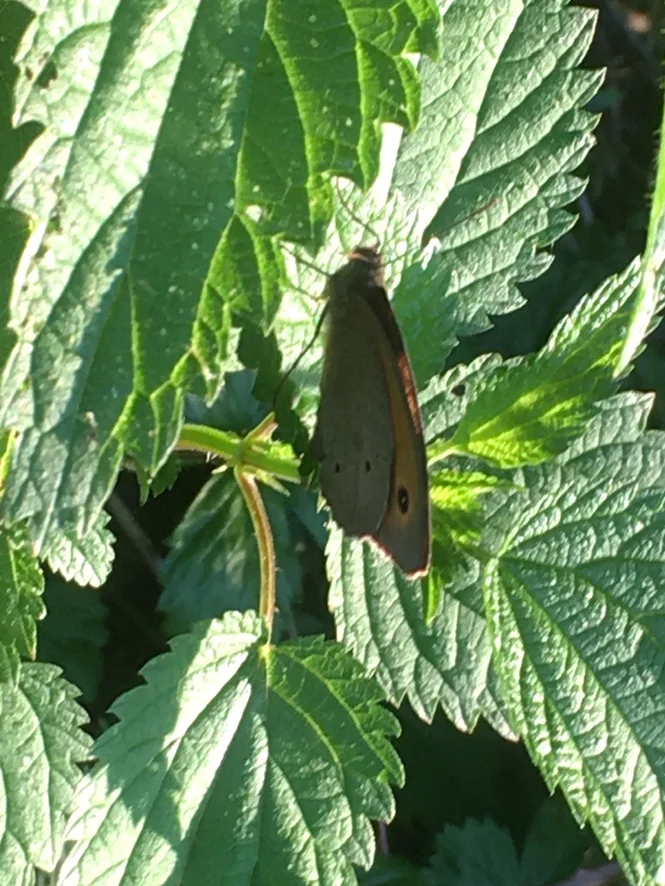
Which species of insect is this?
Maniola jurtina
